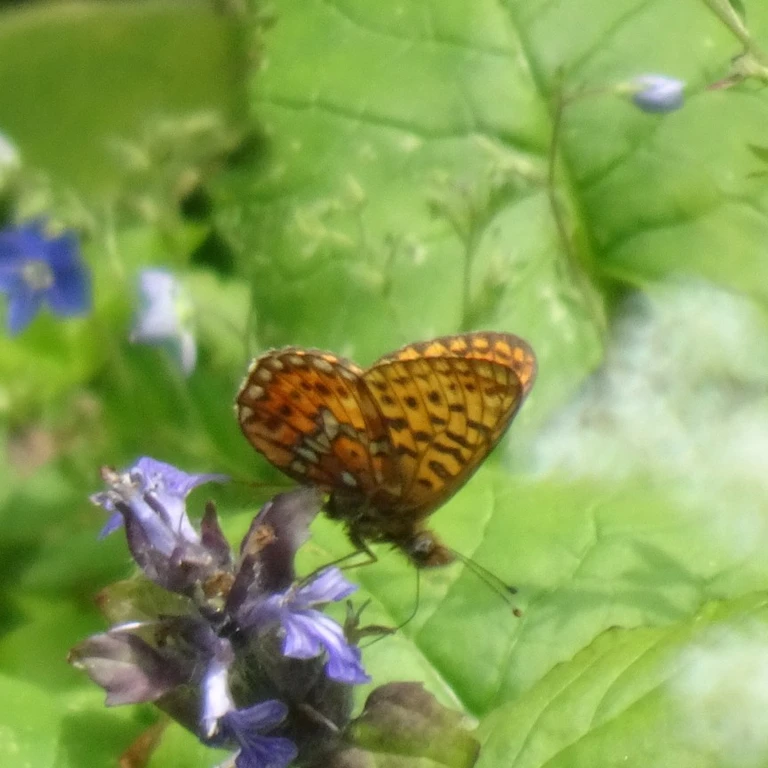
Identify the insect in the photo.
Boloria euphrosyne (also Clossiana euphrosyne)
